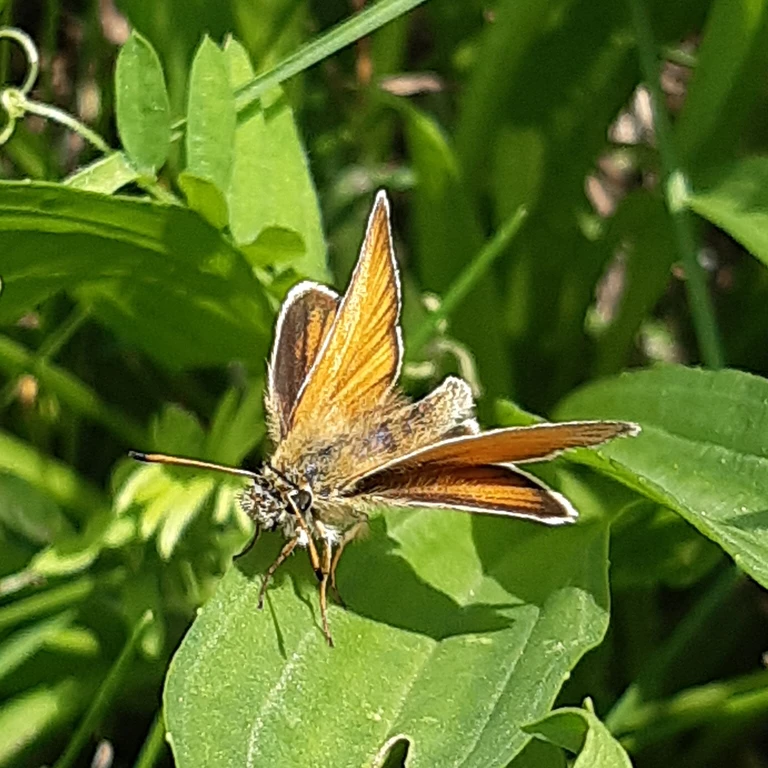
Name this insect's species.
Thymelicus lineola
